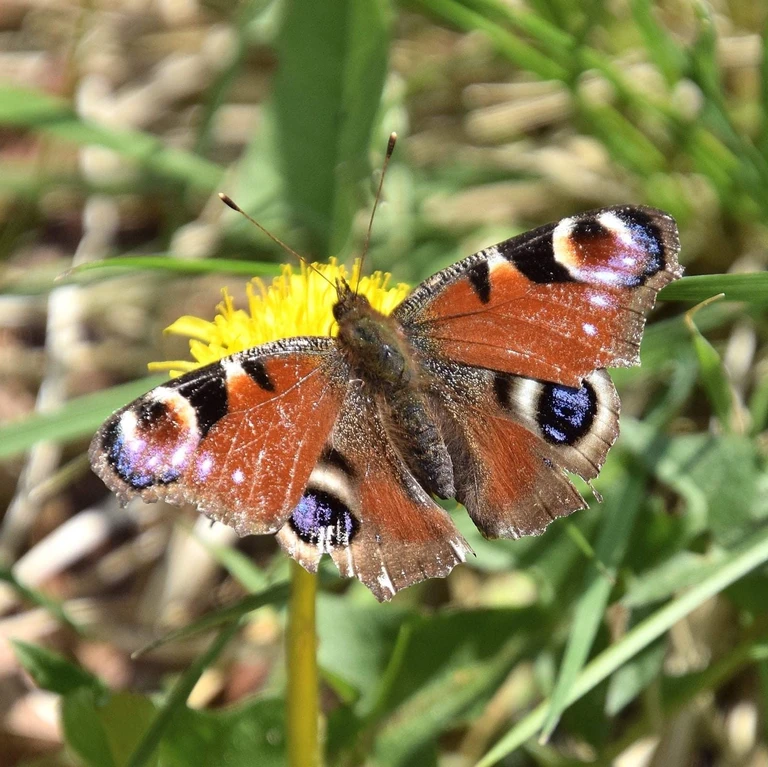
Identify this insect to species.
Aglais io
